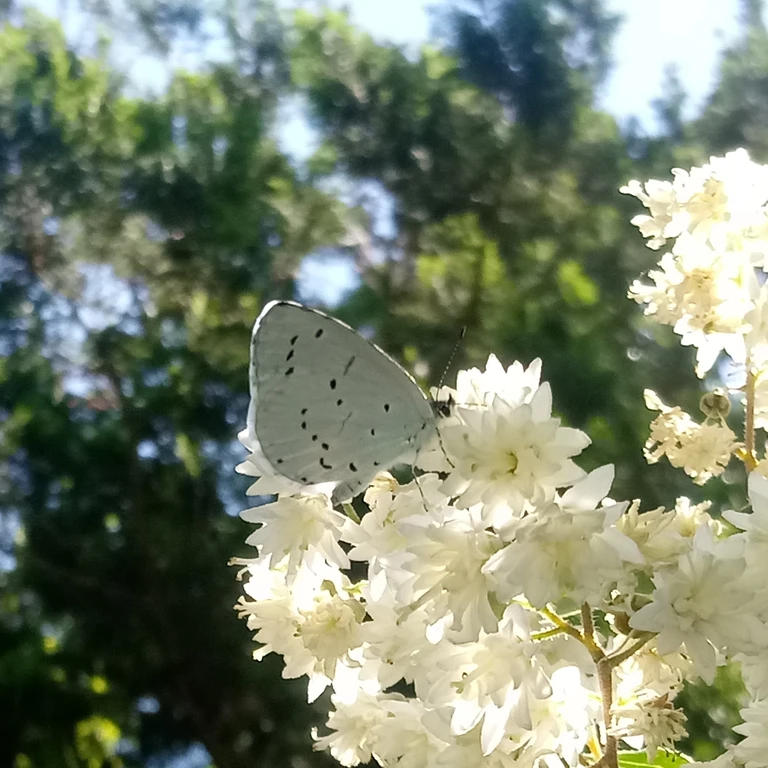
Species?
Celastrina argiolus
